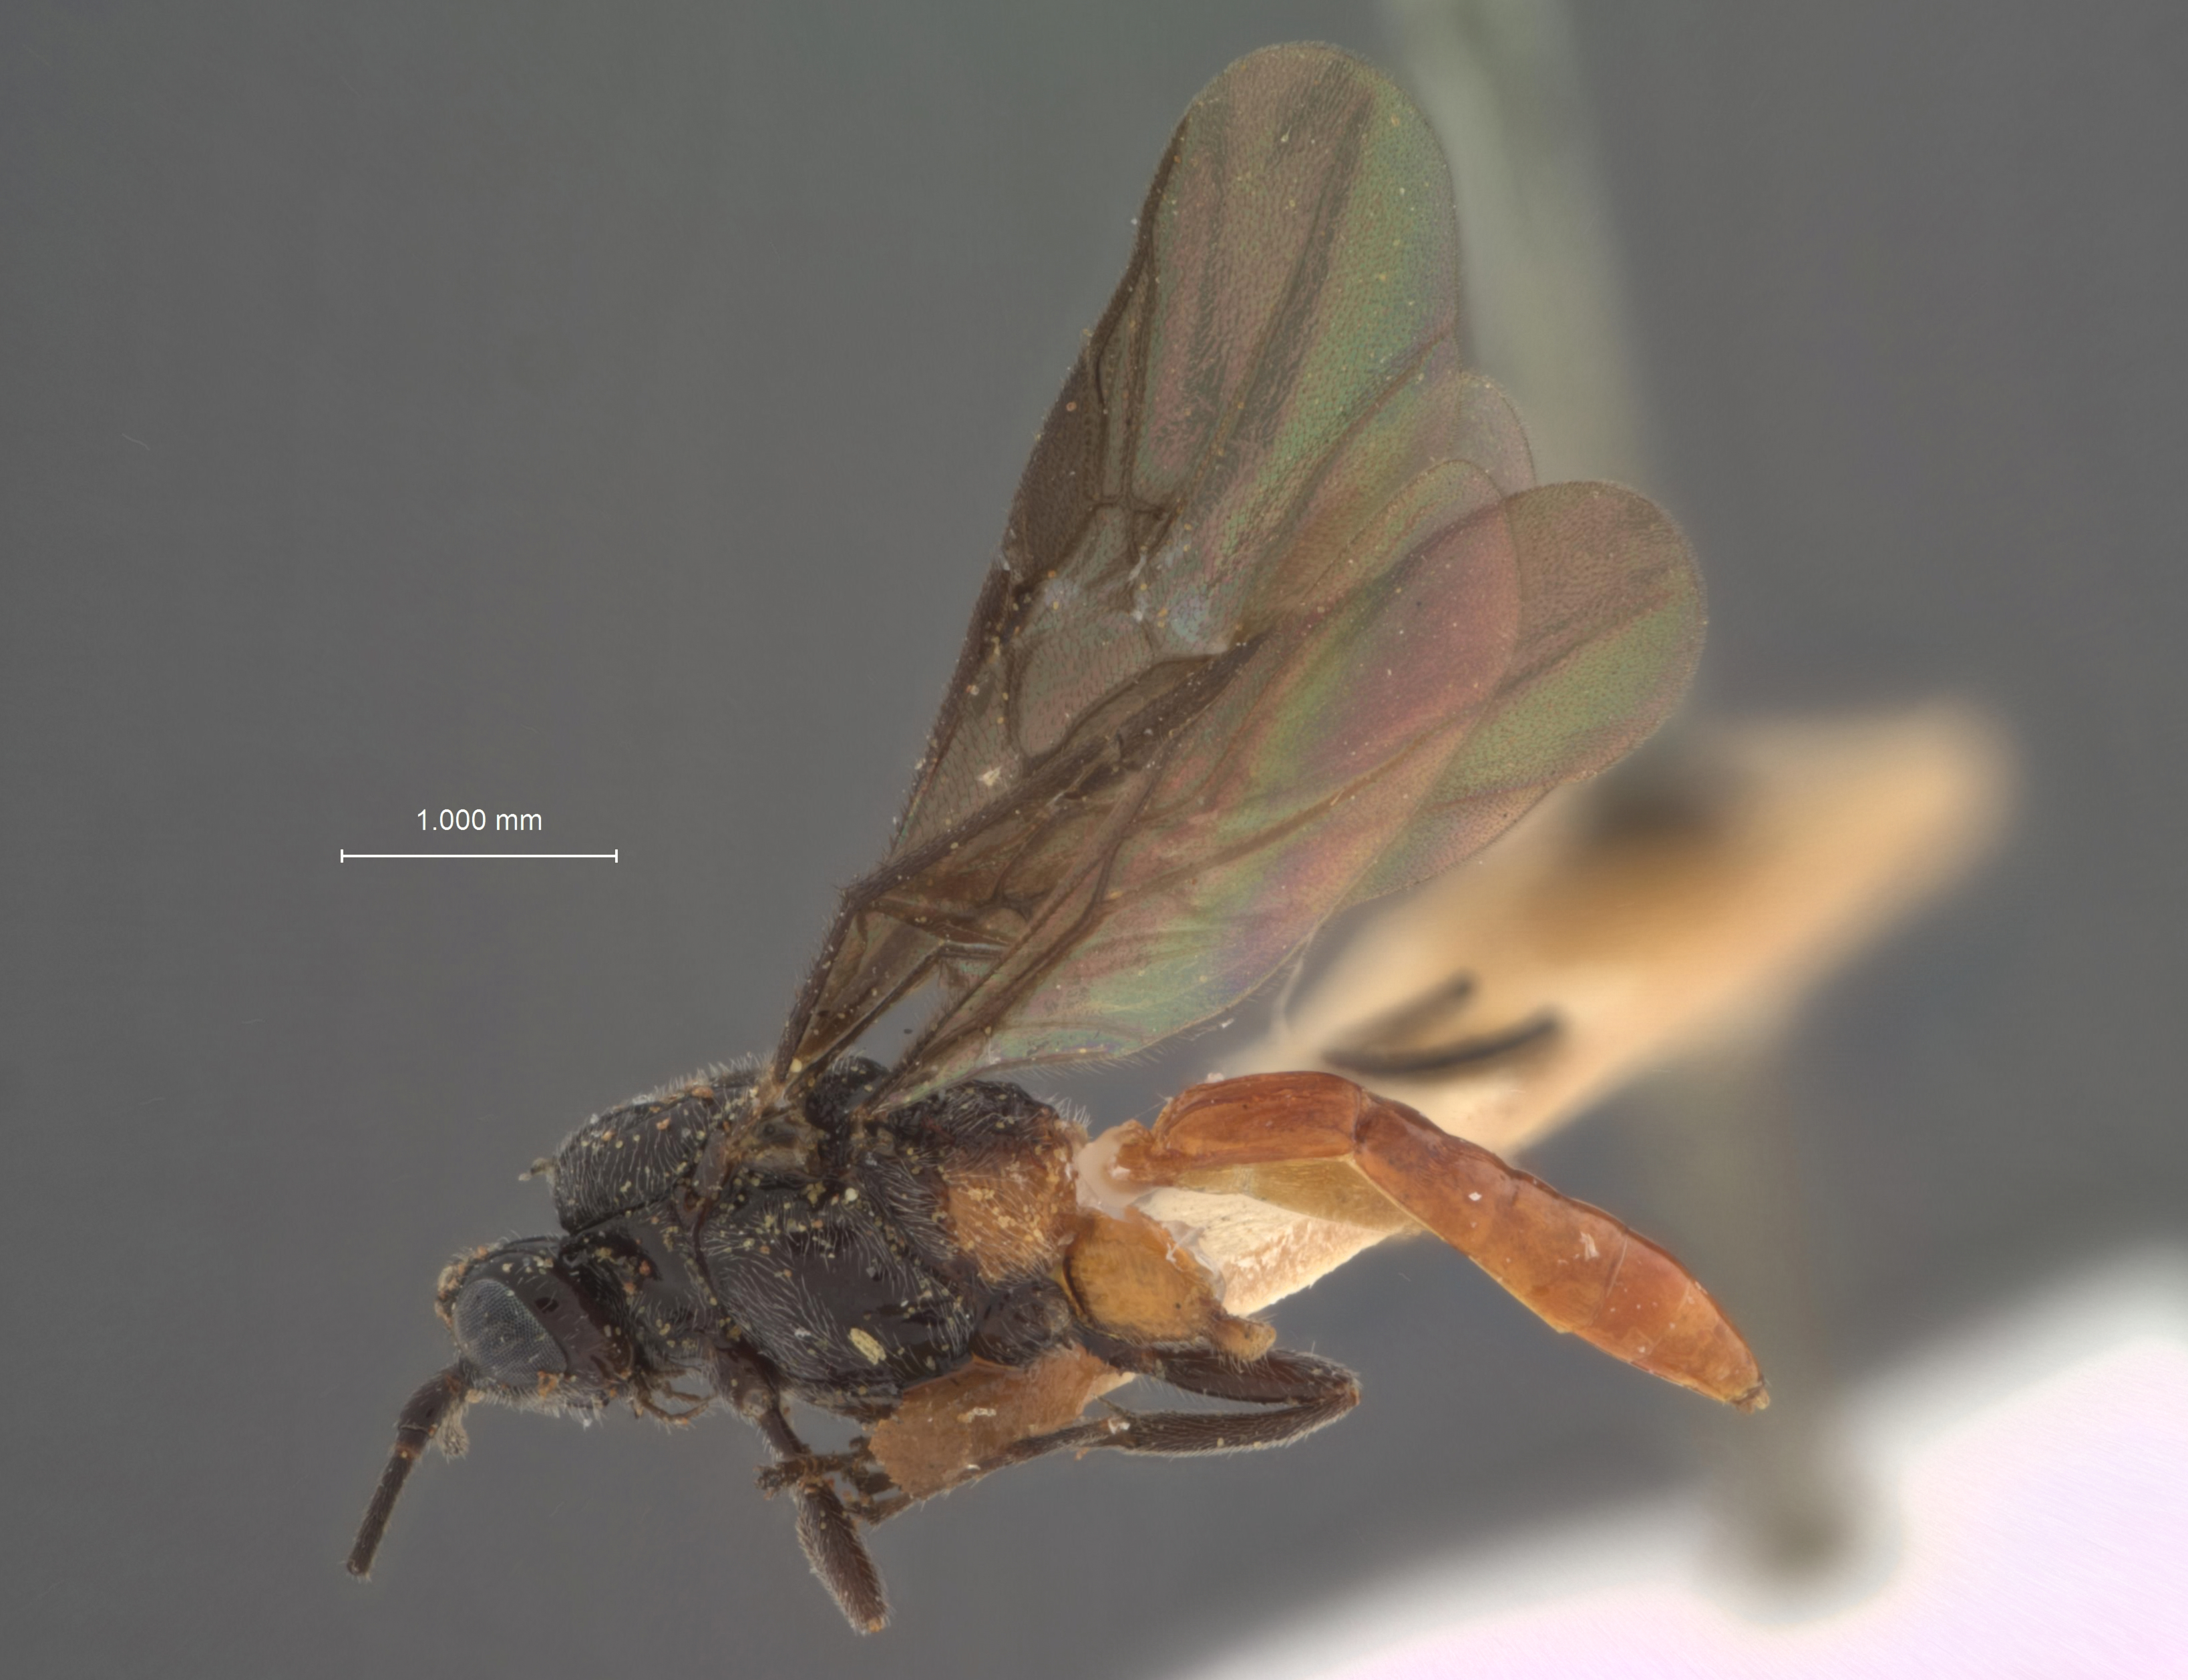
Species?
Bassus erythrogaster
